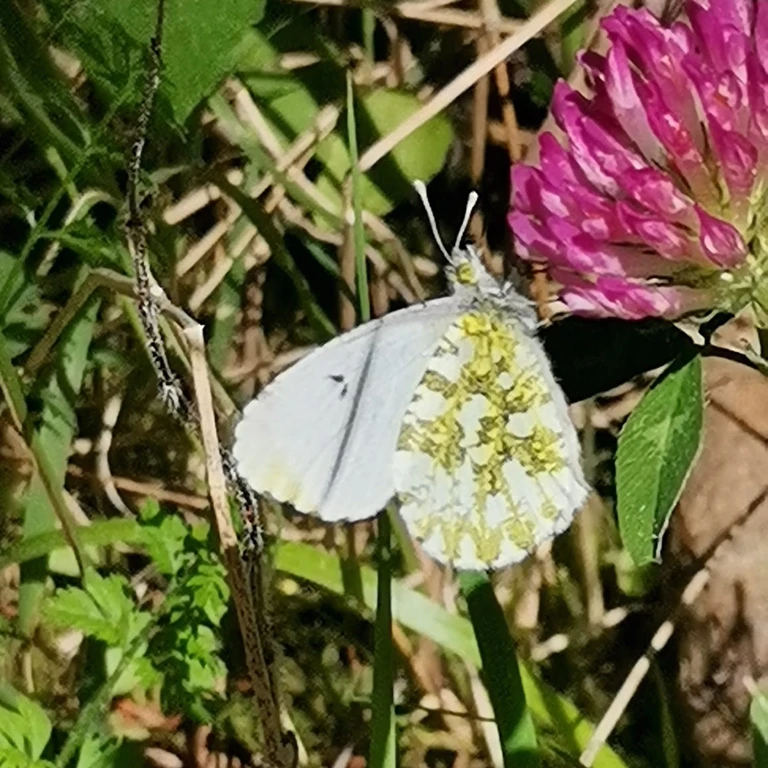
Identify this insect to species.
Anthocharis cardamines
